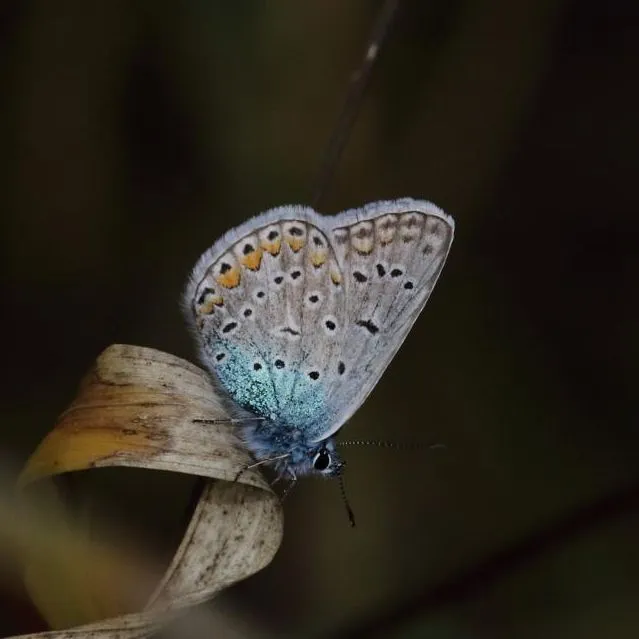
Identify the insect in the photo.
Polyommatus icarus
